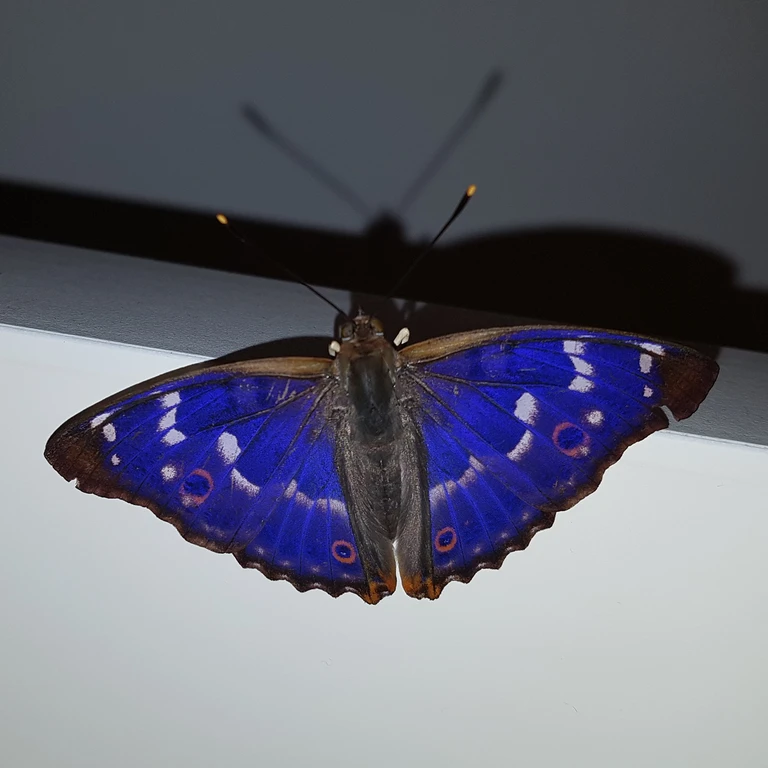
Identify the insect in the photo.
Apatura ilia
